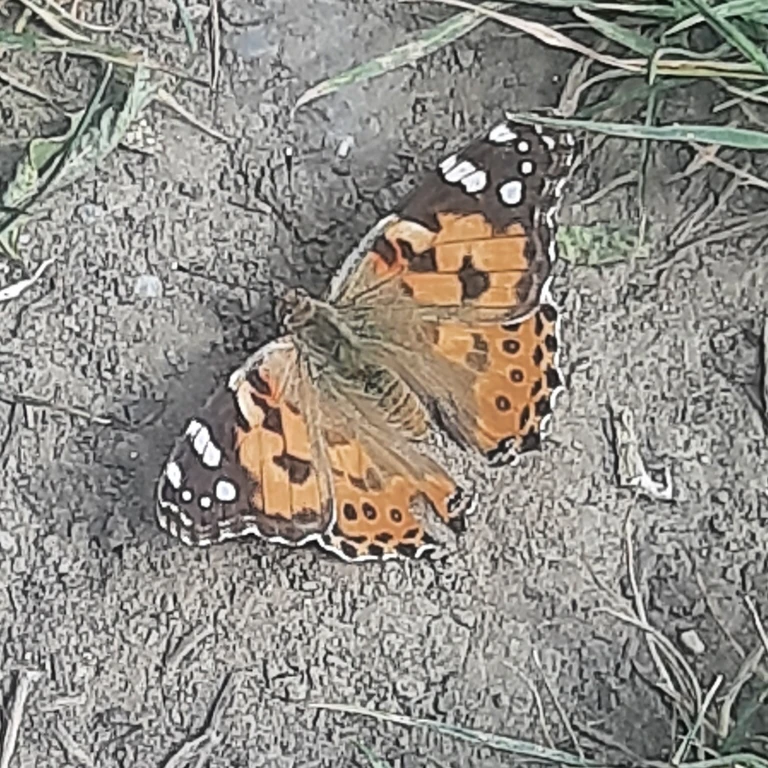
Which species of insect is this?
Vanessa cardui
